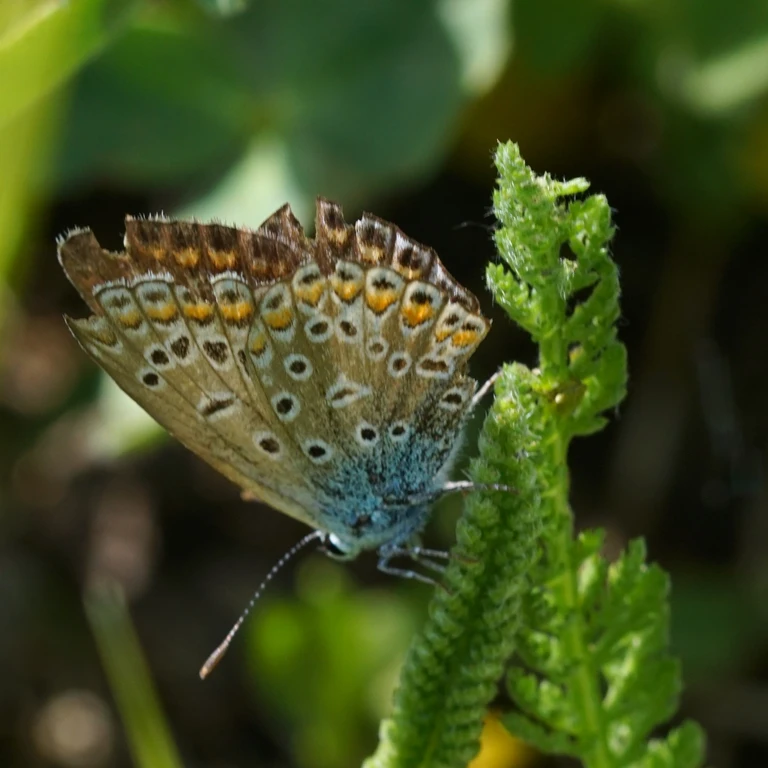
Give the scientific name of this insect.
Polyommatus icarus
